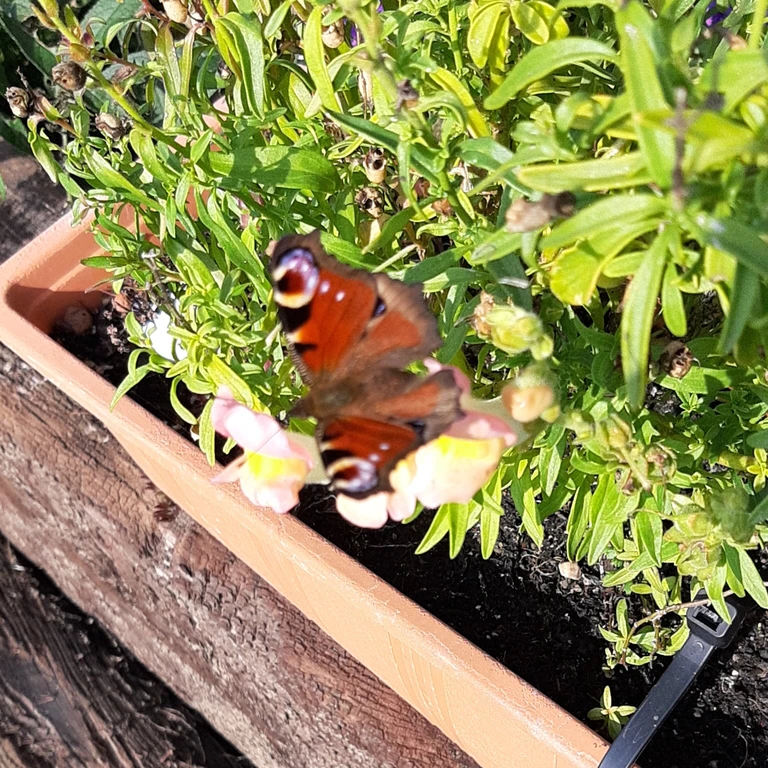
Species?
Aglais io
